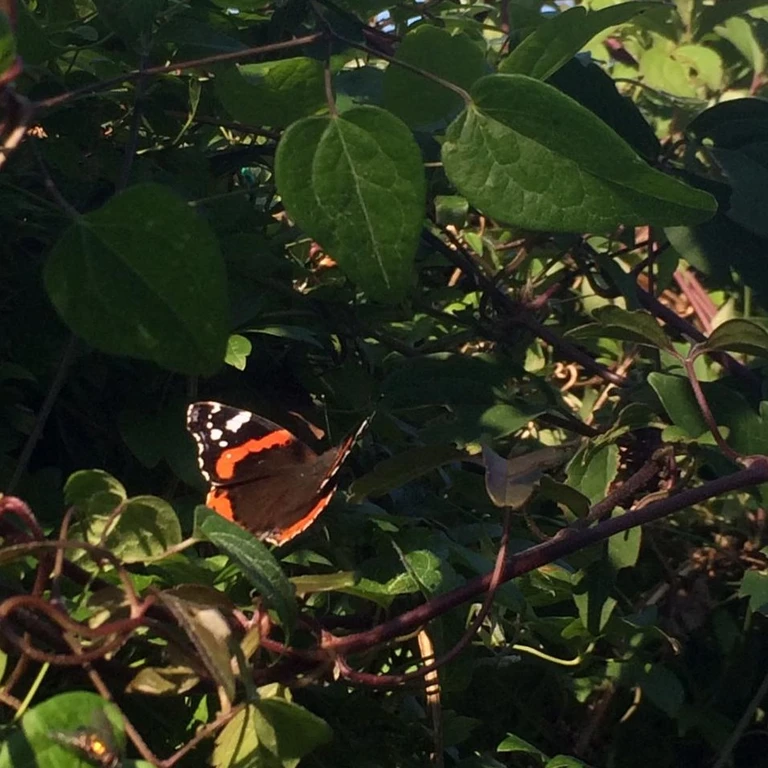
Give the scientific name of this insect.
Vanessa atalanta
